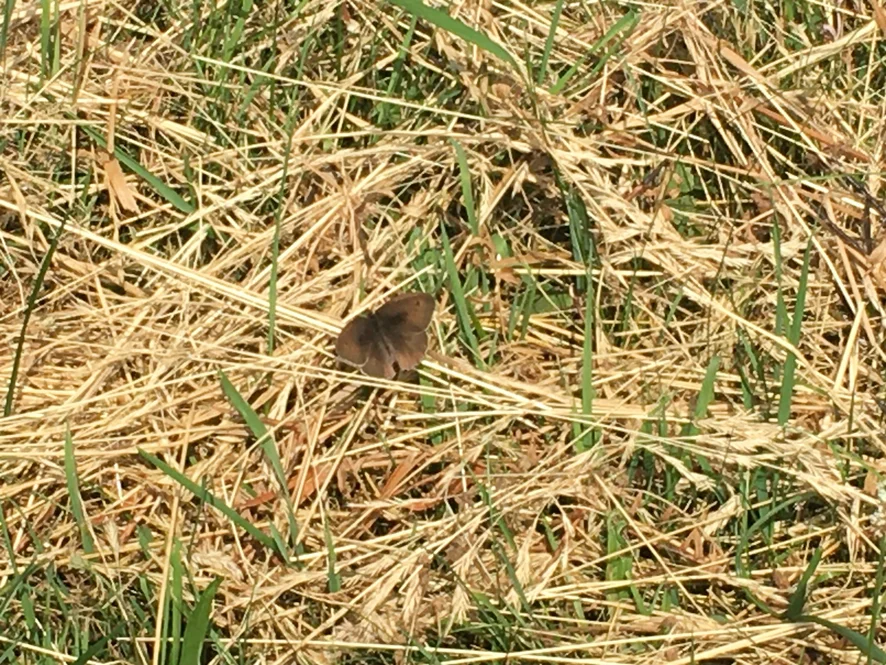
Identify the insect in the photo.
Maniola jurtina
